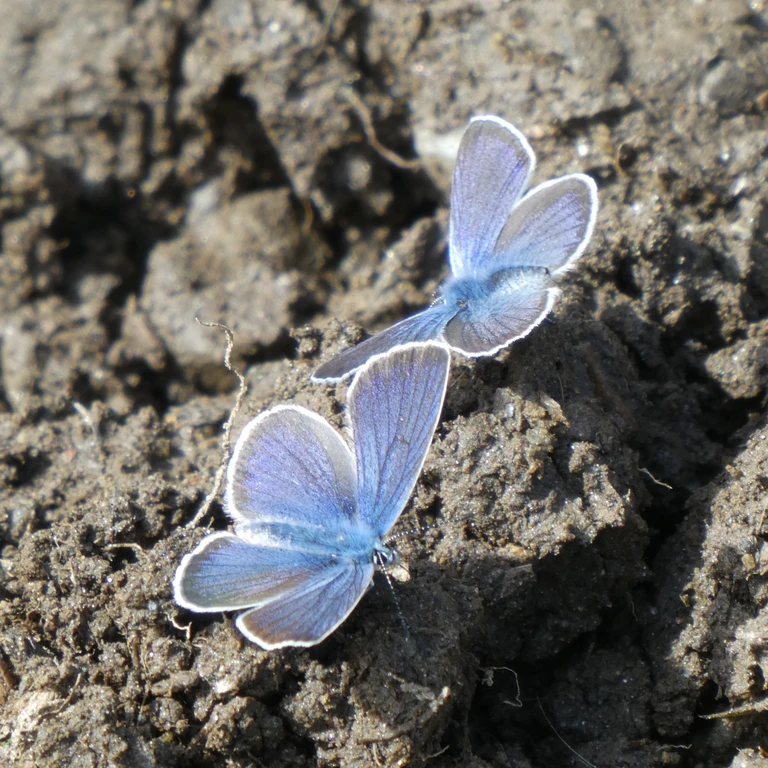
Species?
Cyaniris semiargus
